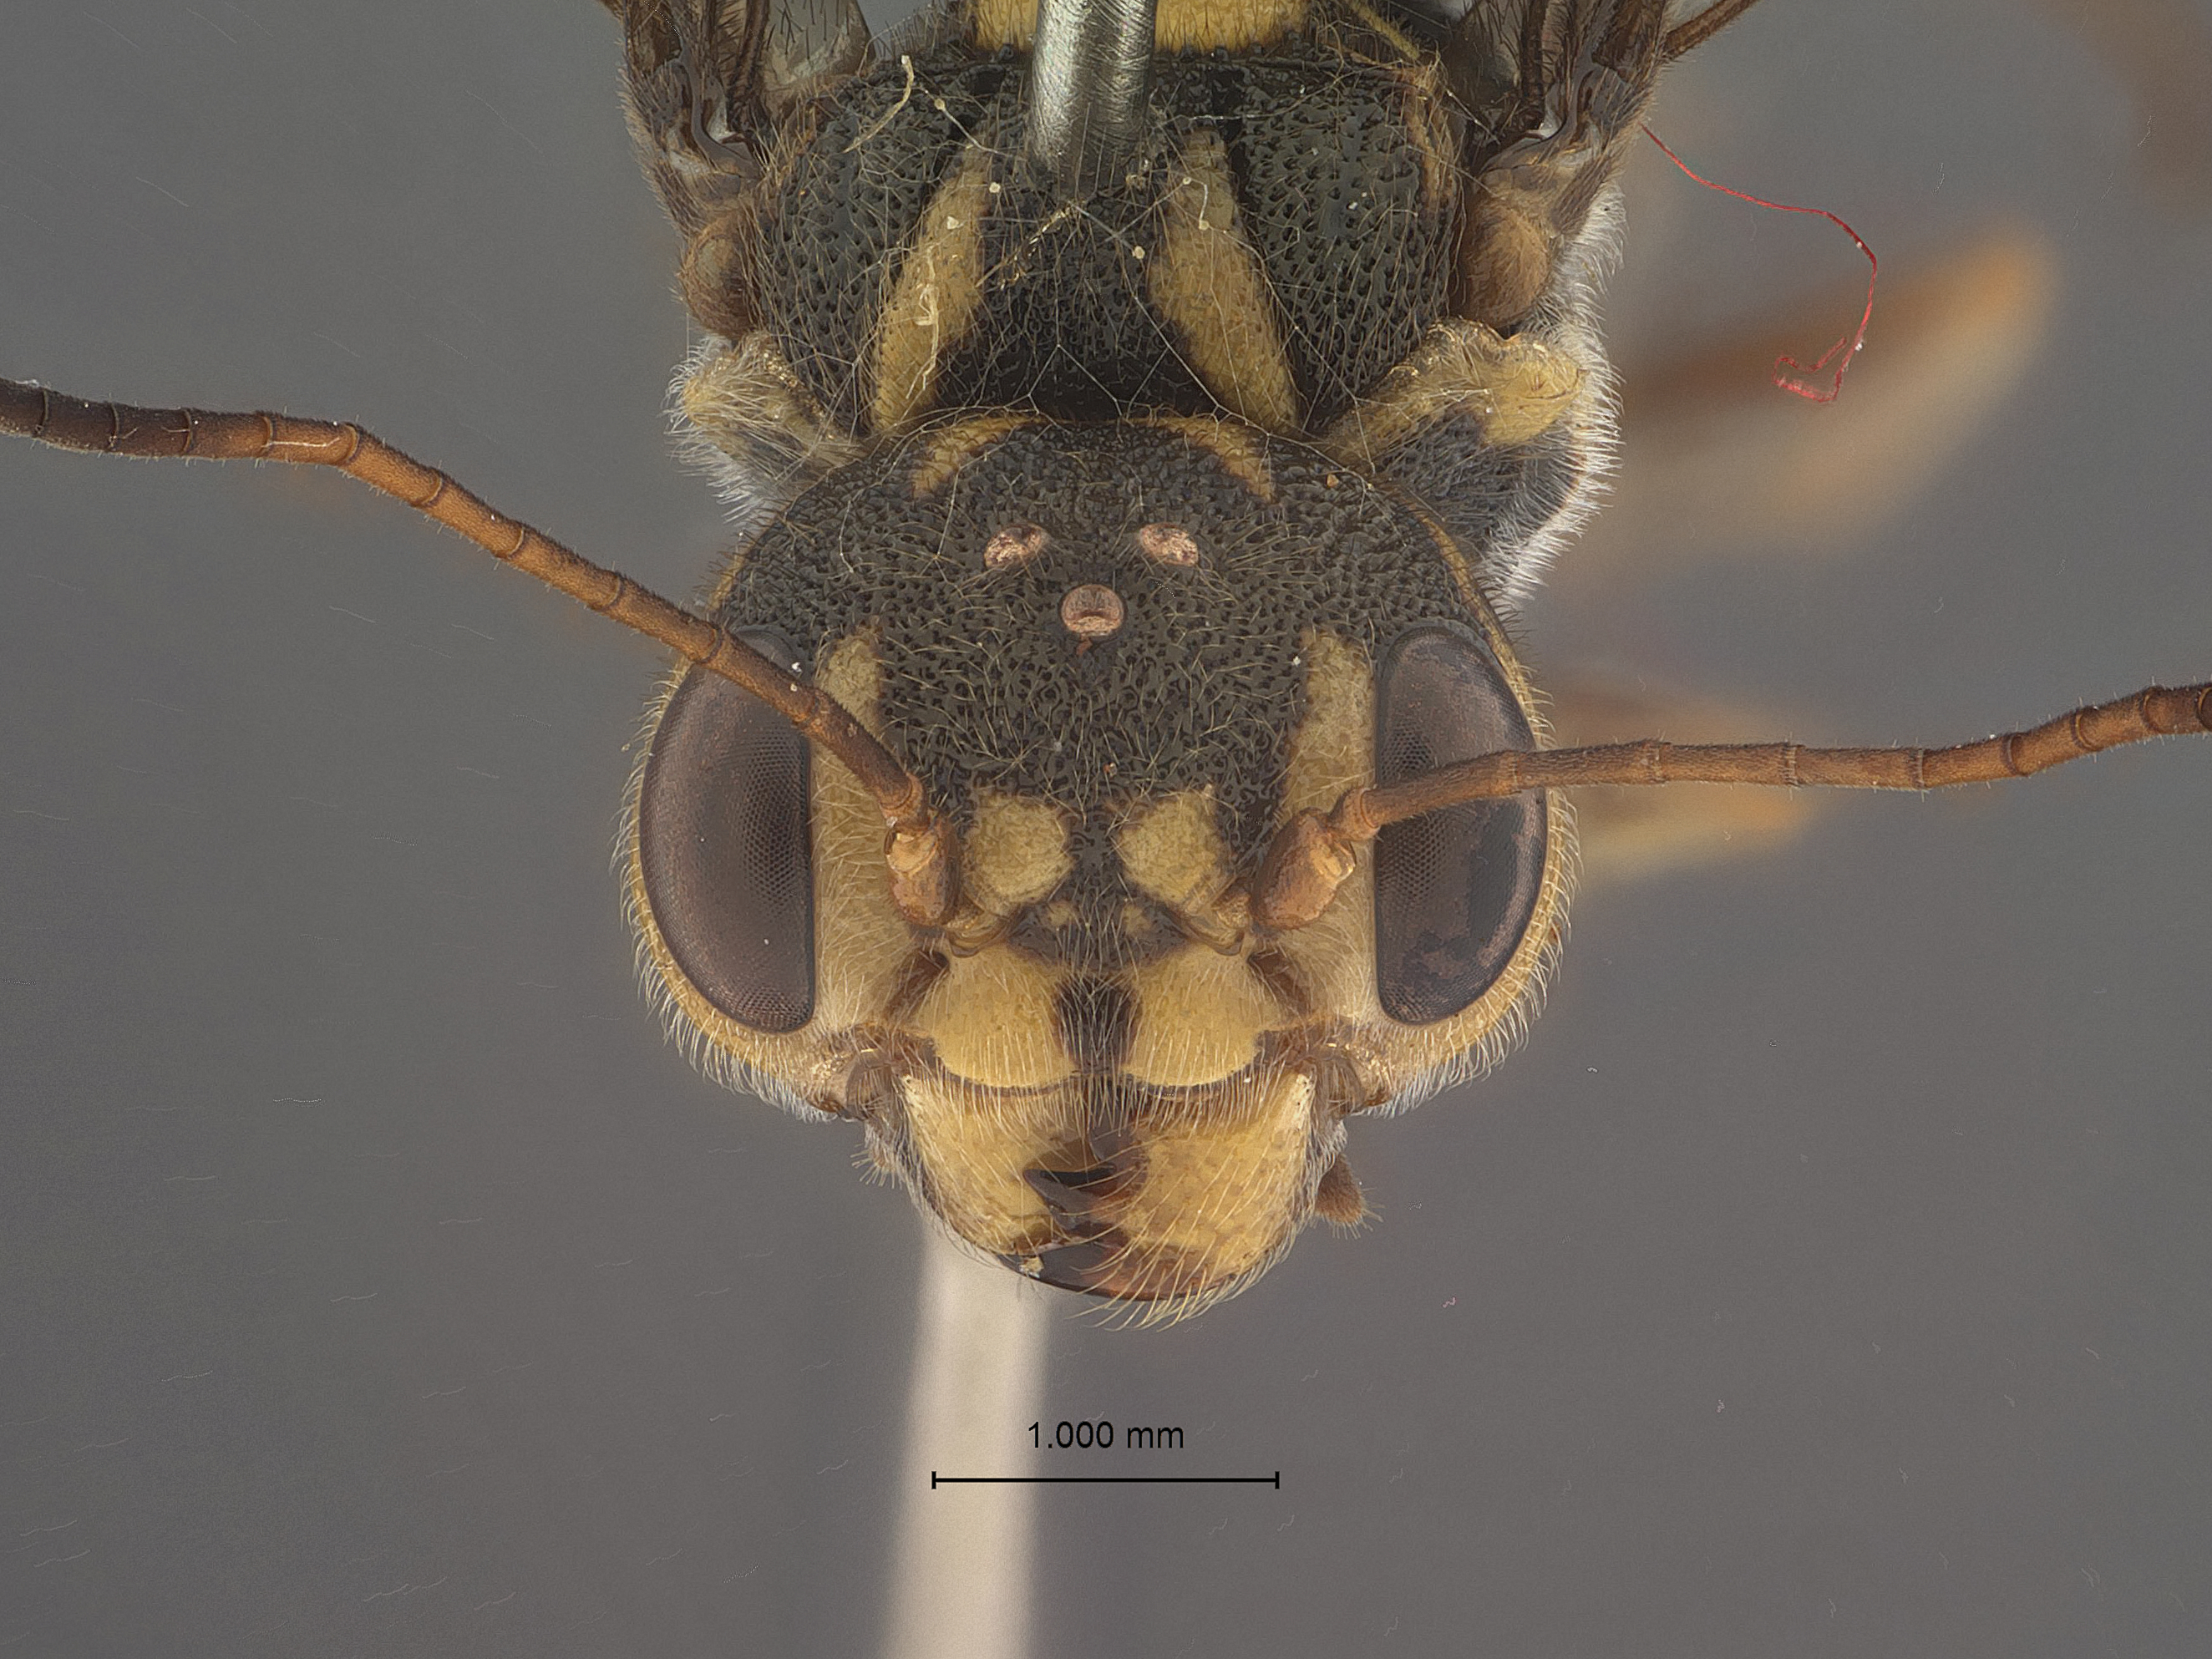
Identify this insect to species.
Taeniogonalos woodorum
